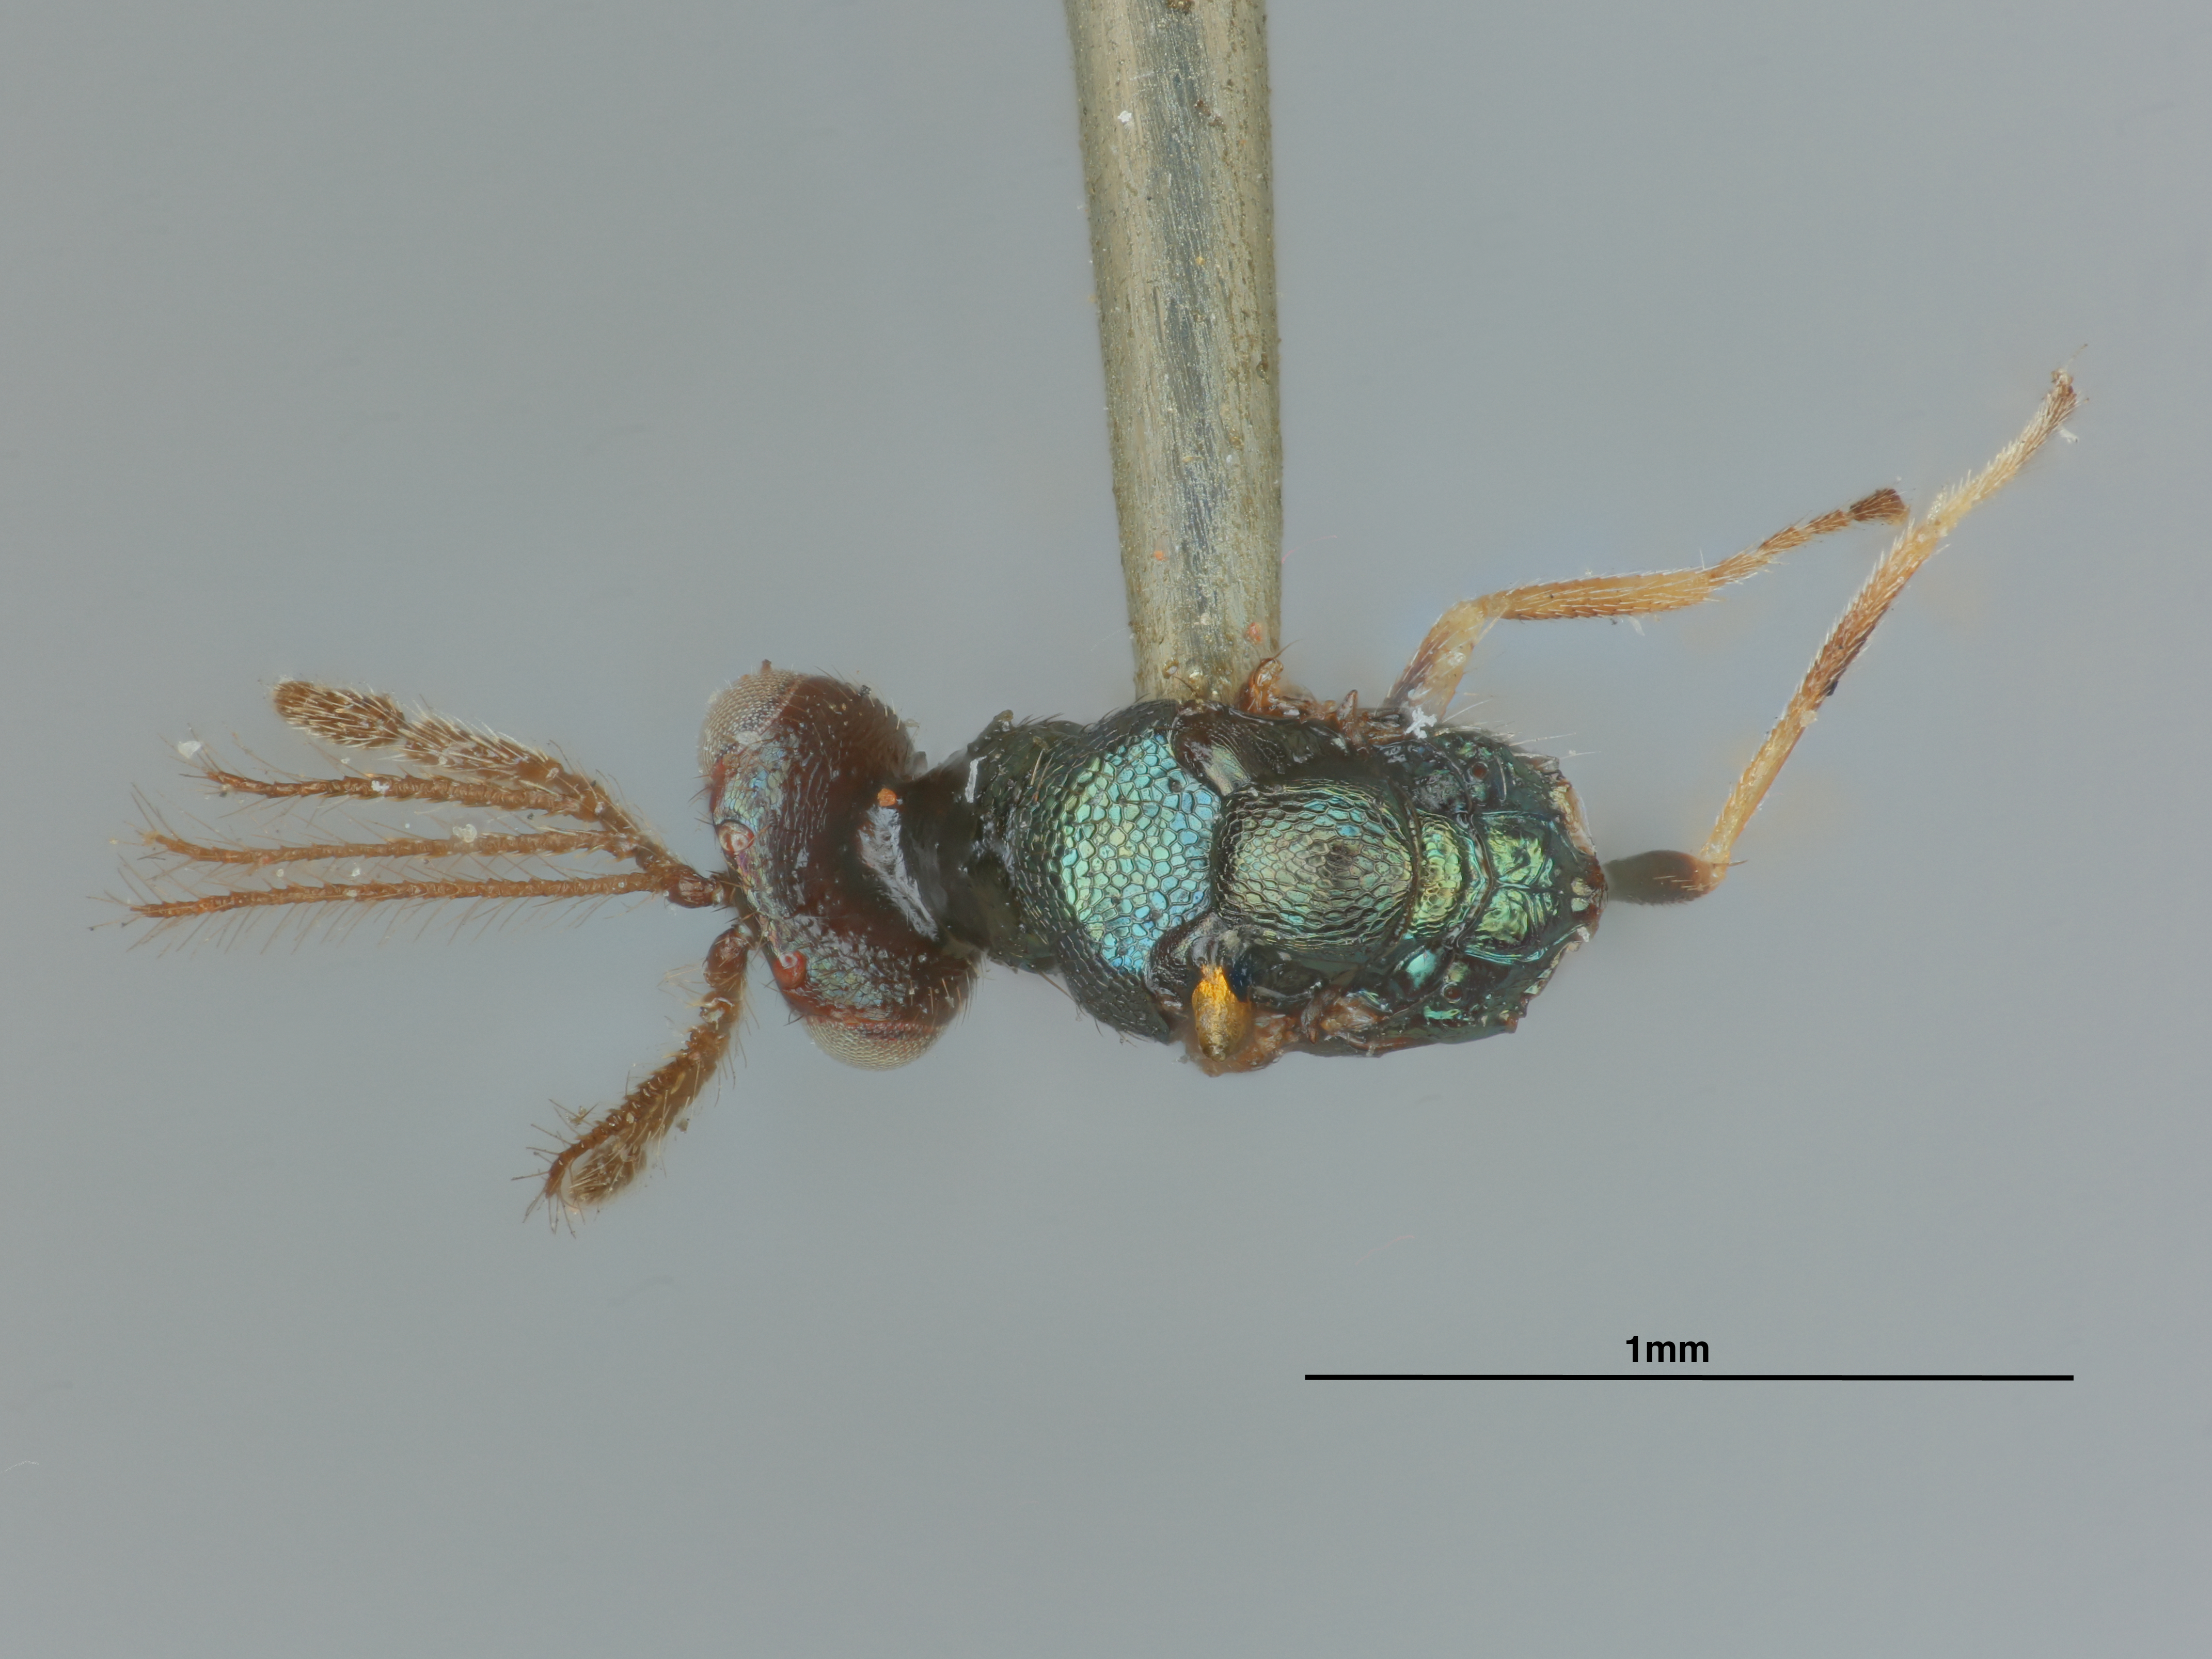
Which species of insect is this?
Eulophus kukakensis
